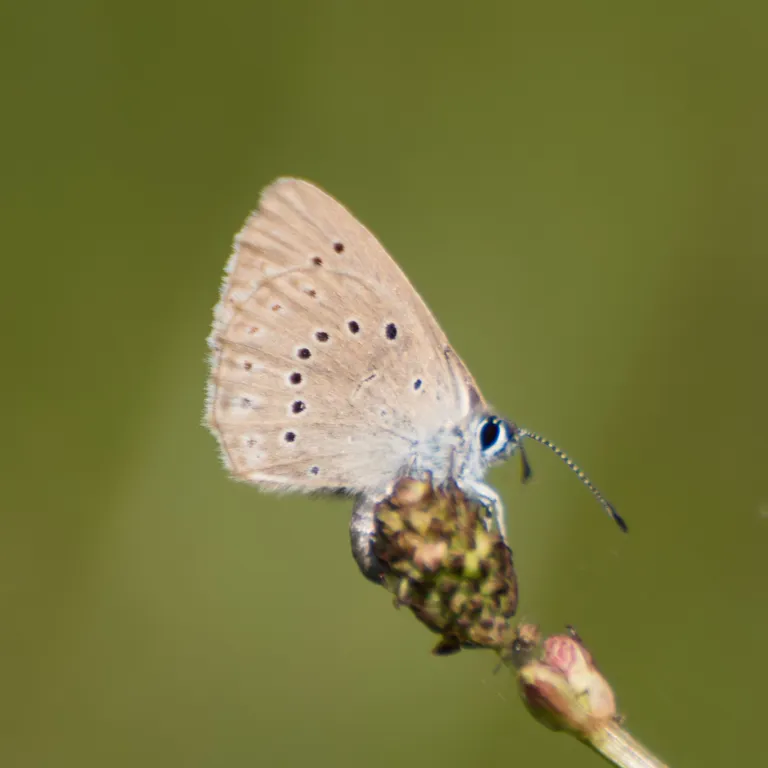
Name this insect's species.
Phengaris teleius
